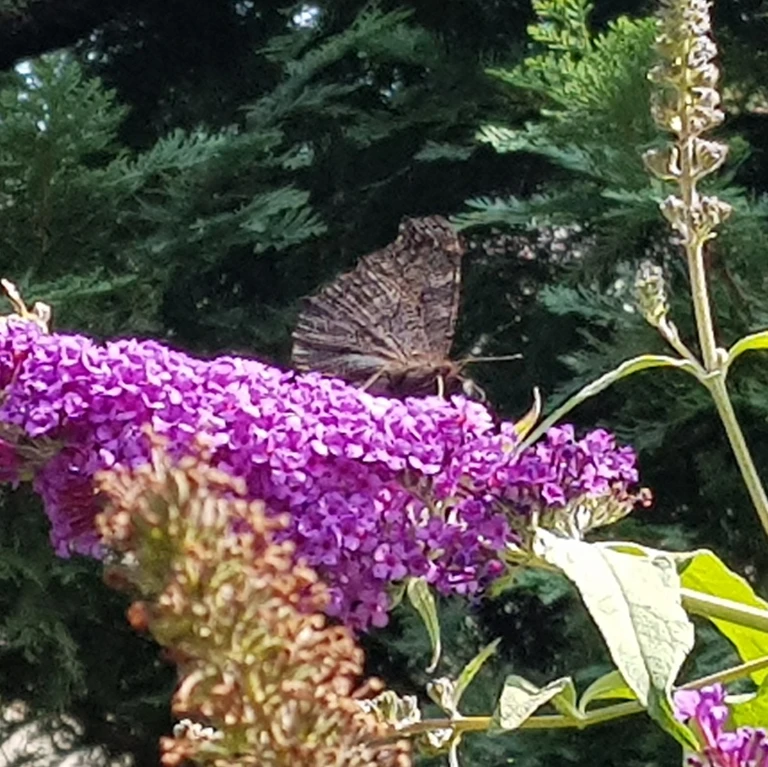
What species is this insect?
Aglais io
